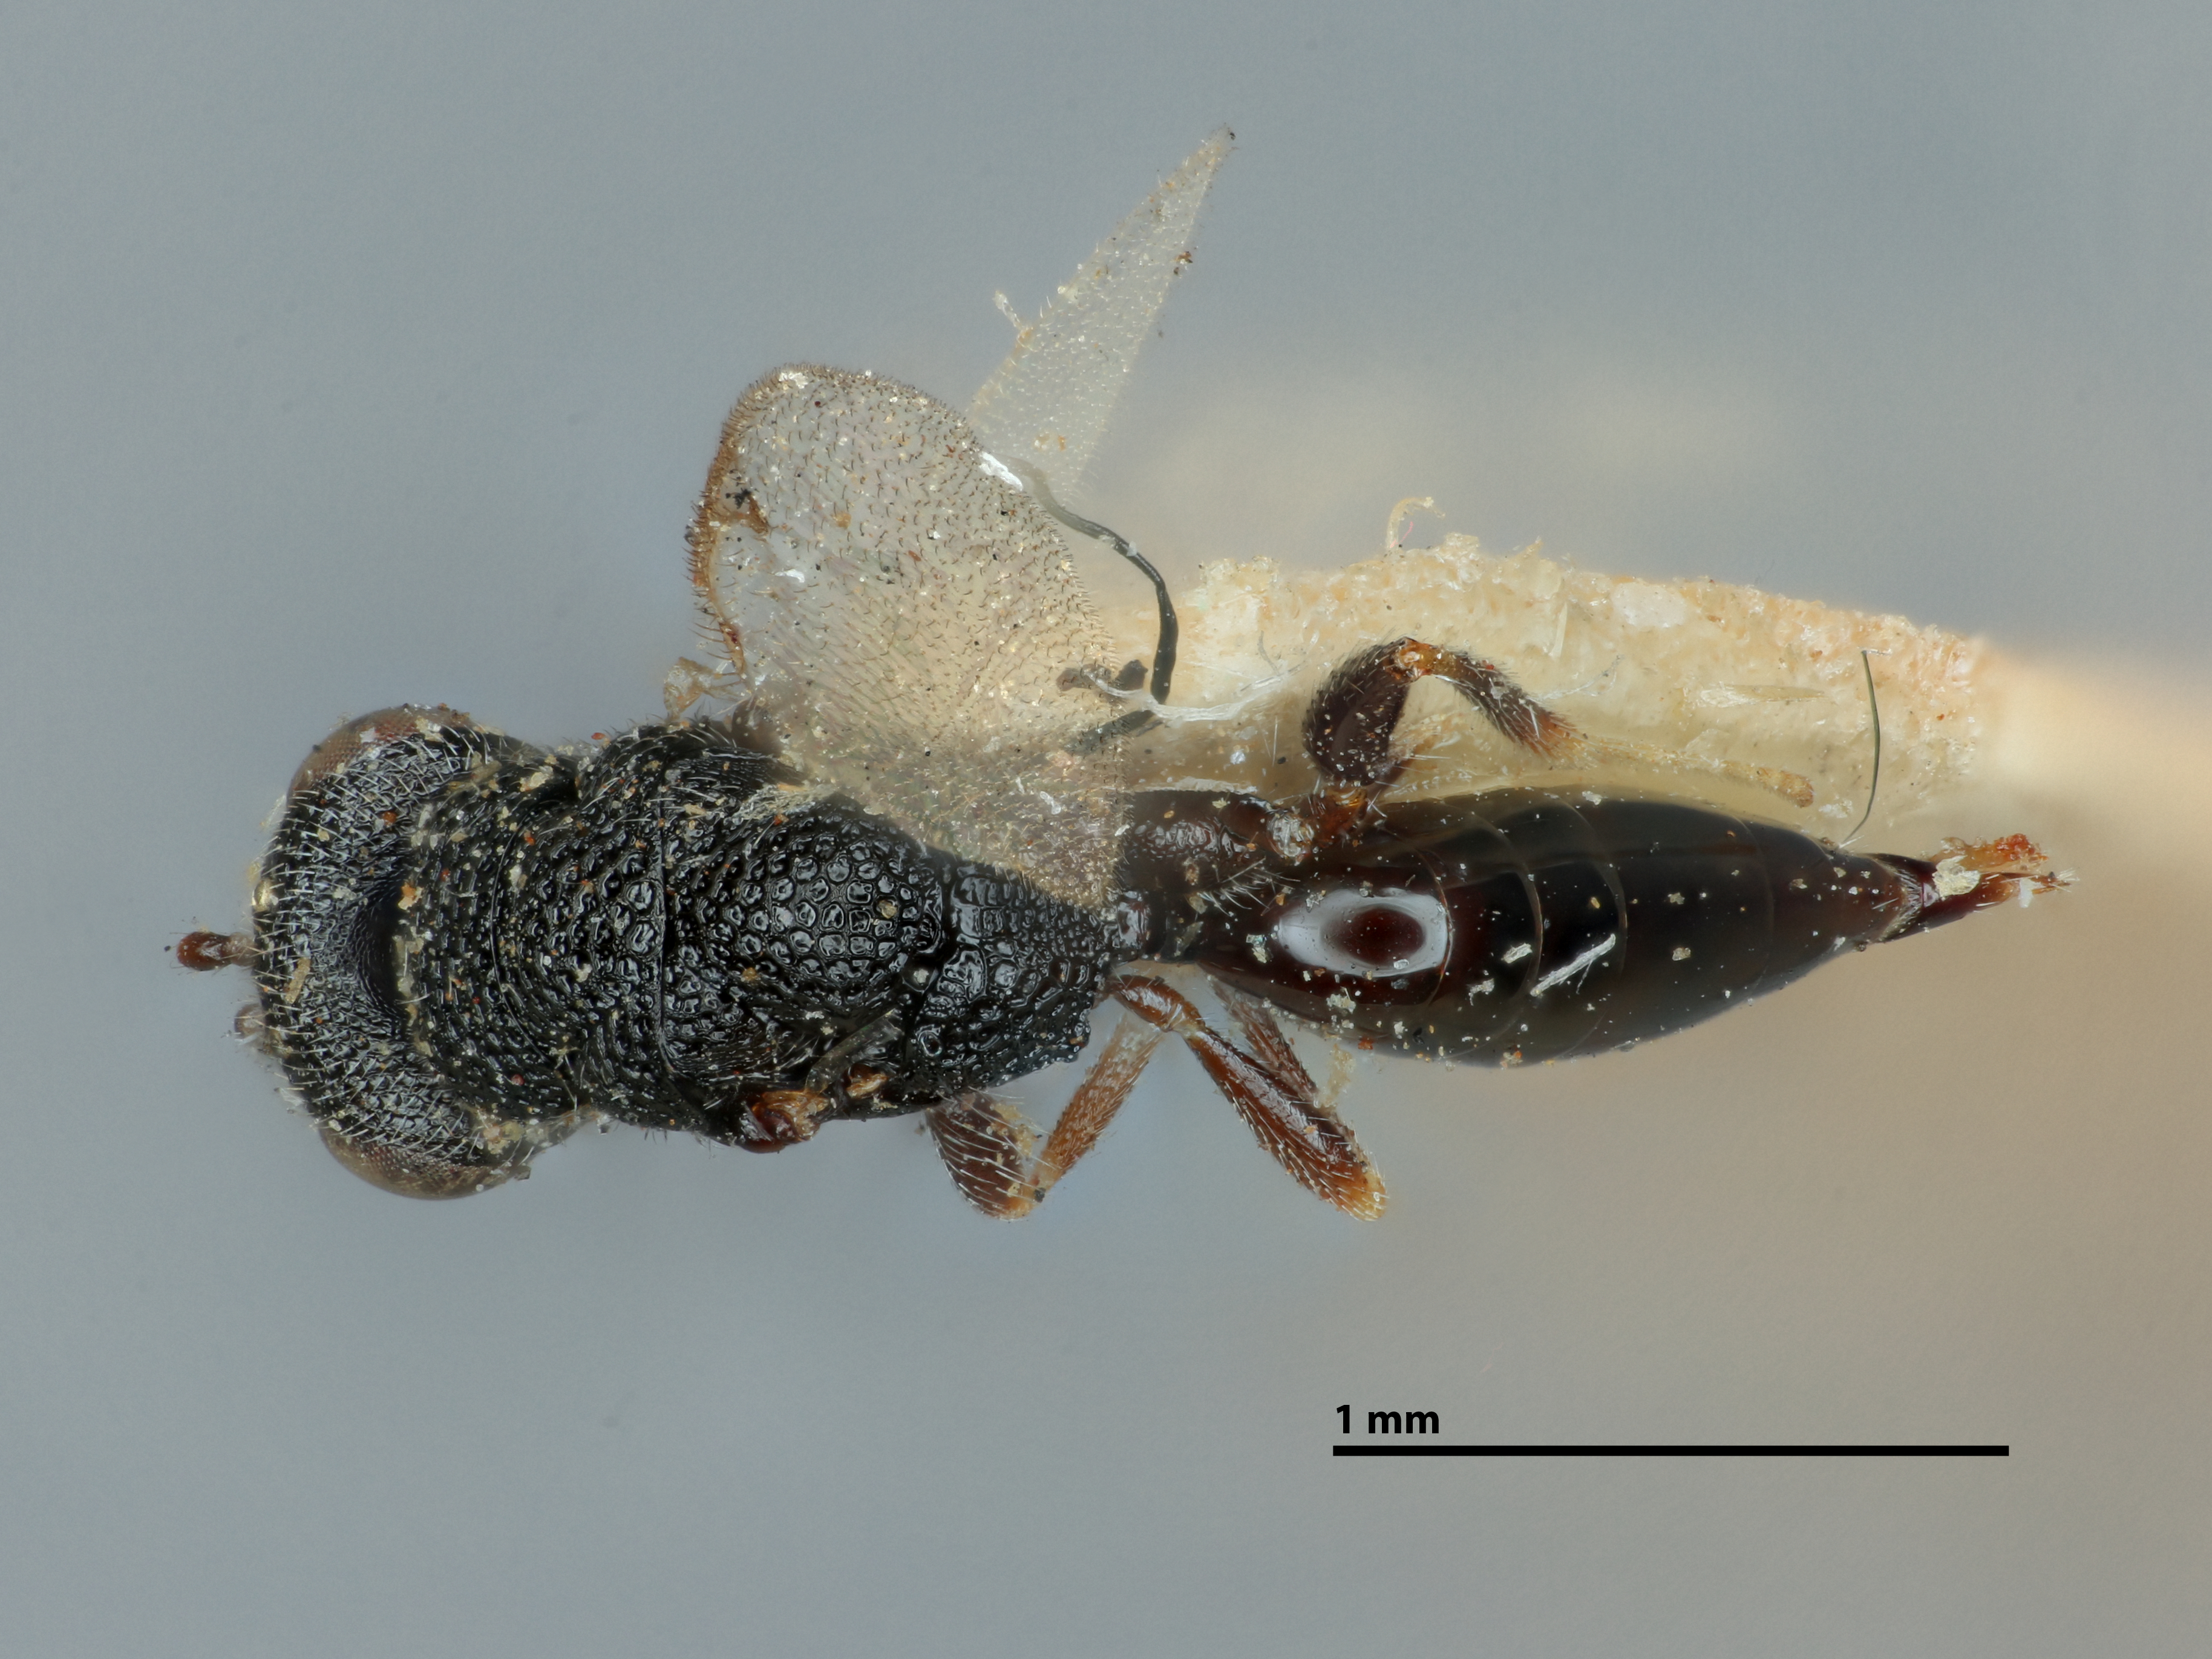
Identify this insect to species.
Eurytoma magdalidis
